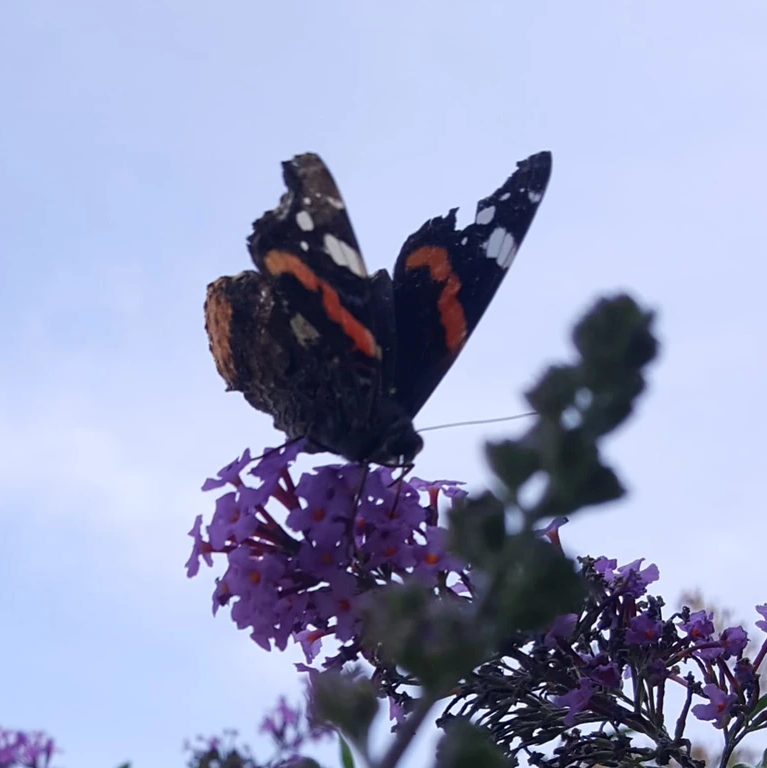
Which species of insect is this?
Vanessa atalanta
